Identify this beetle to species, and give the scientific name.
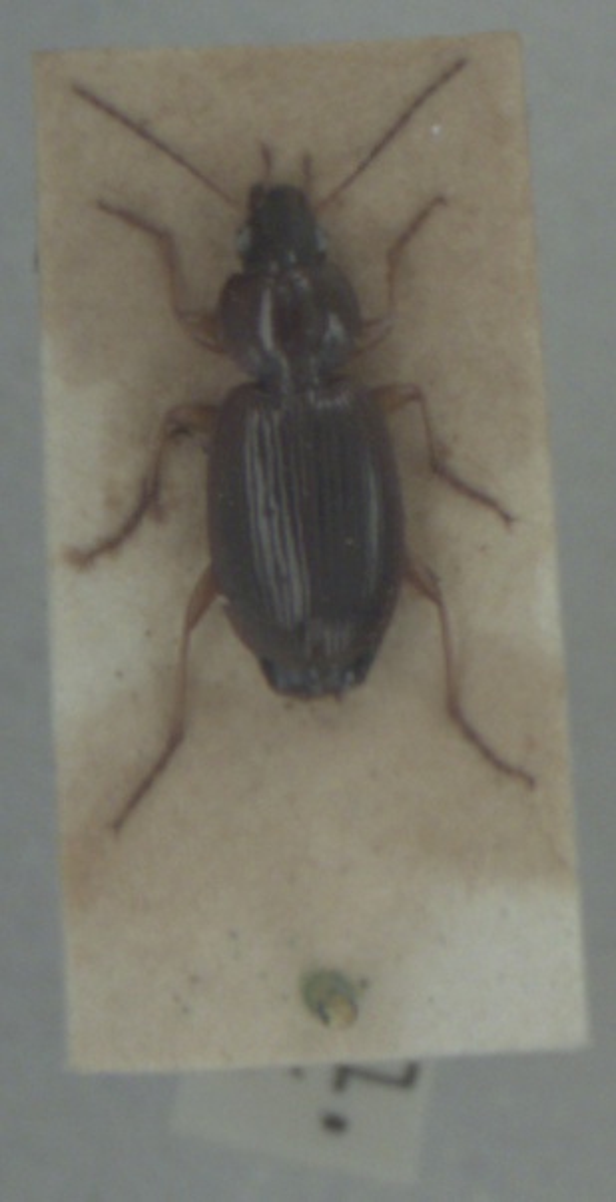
Olisthopus rotundatus
